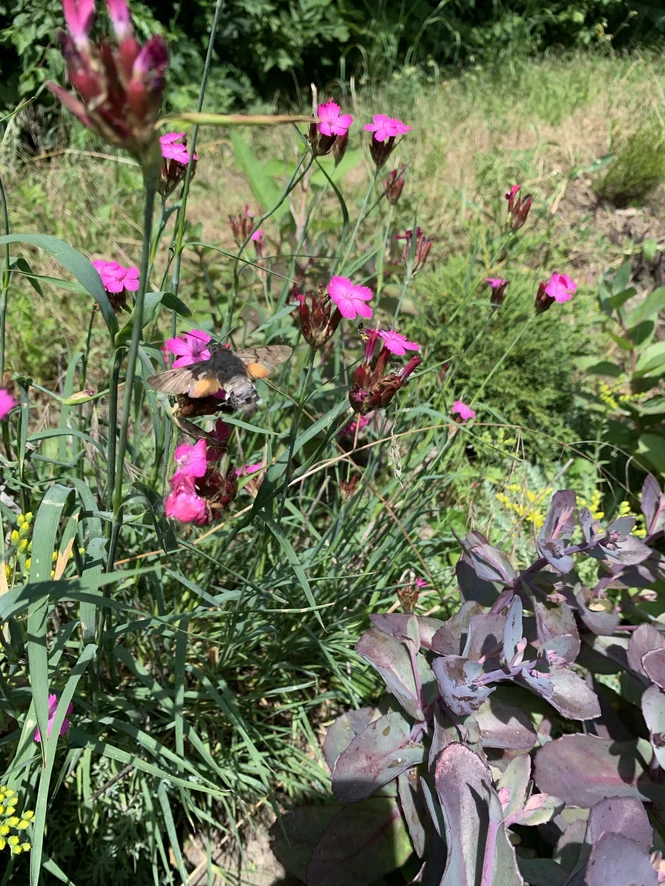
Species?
Macroglossum stellatarum
